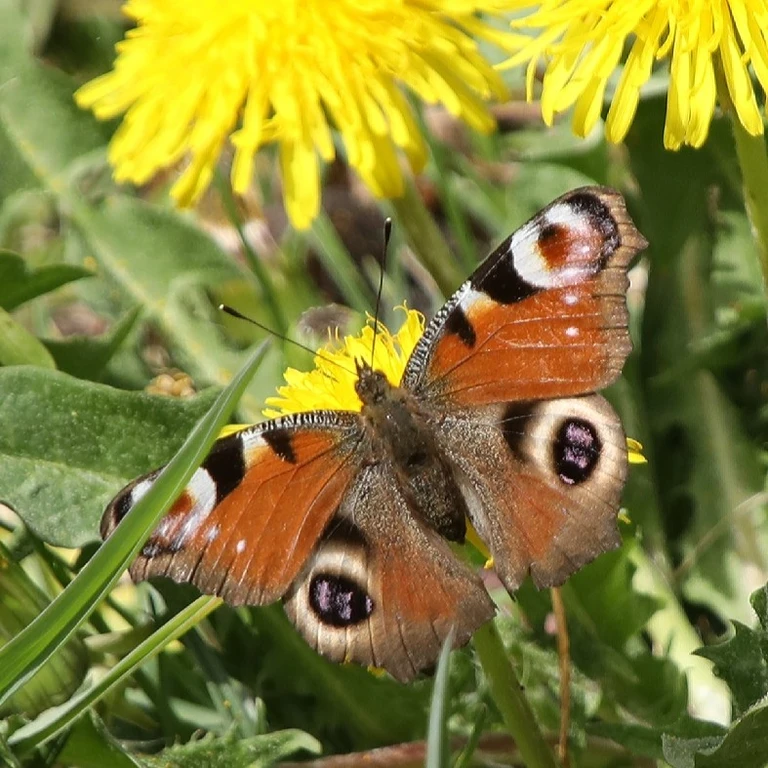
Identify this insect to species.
Aglais io
